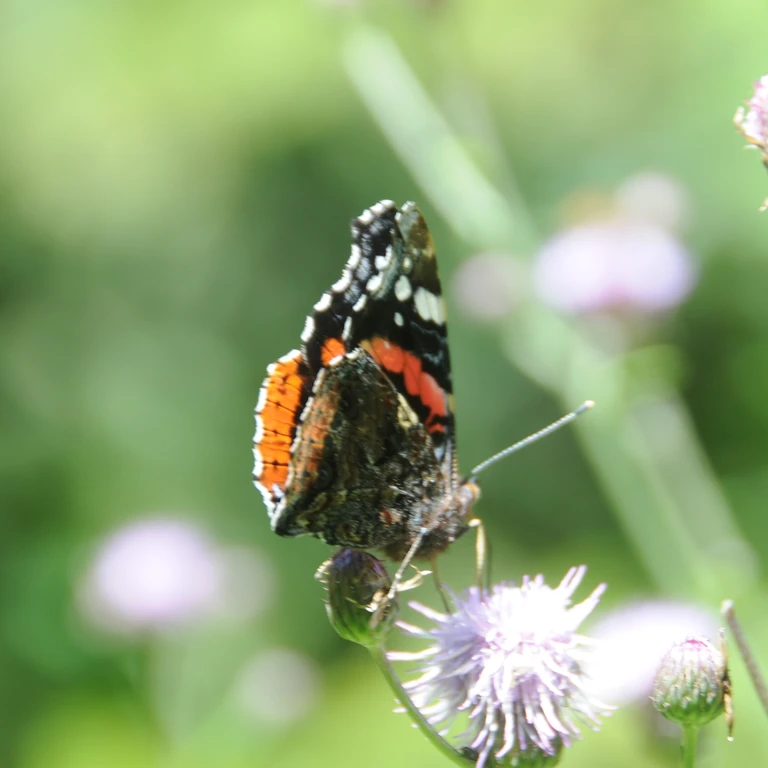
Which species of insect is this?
Vanessa atalanta
